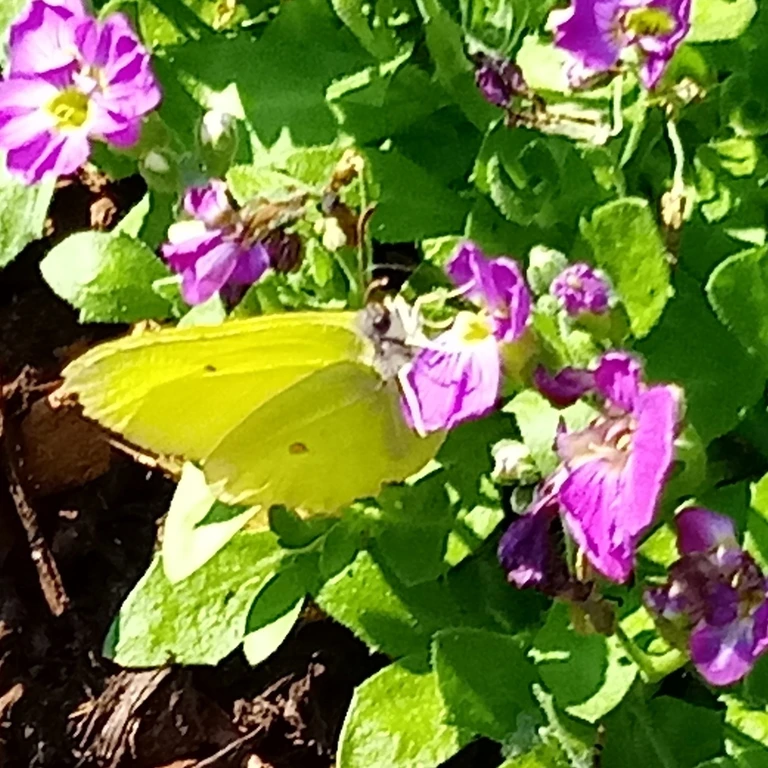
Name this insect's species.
Gonepteryx rhamni
